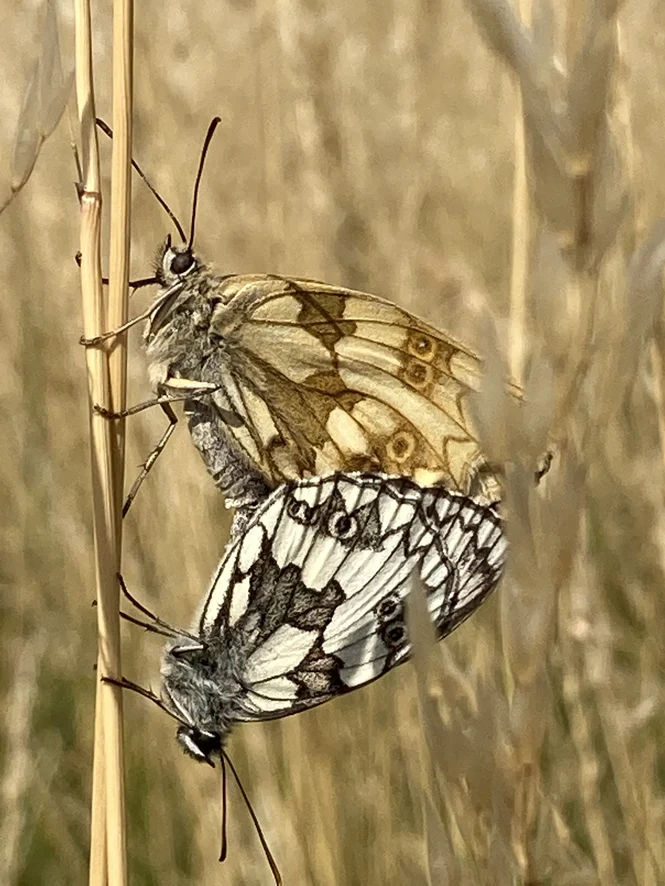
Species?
Melanargia galathea
